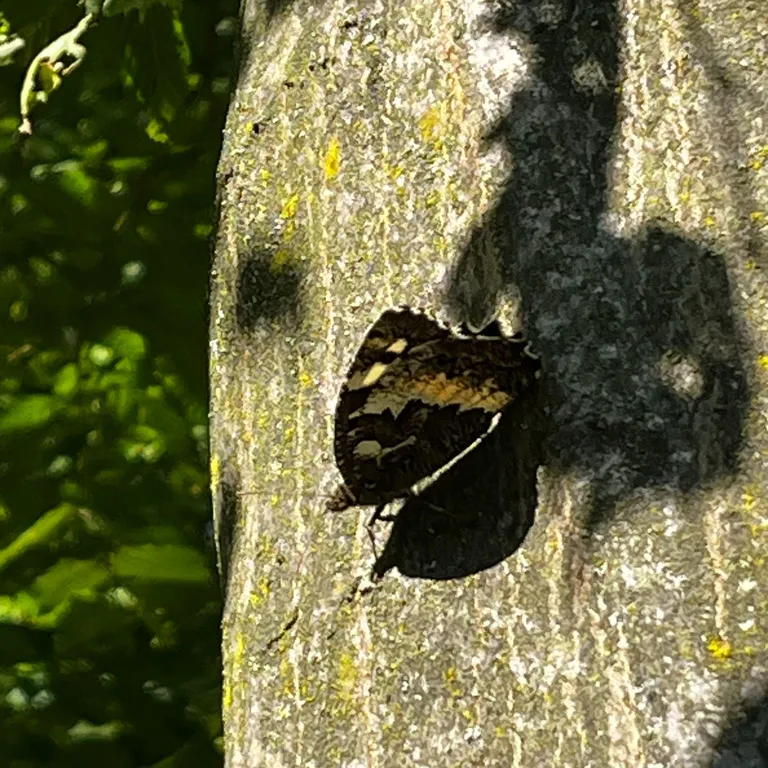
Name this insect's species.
Brintesia circe
